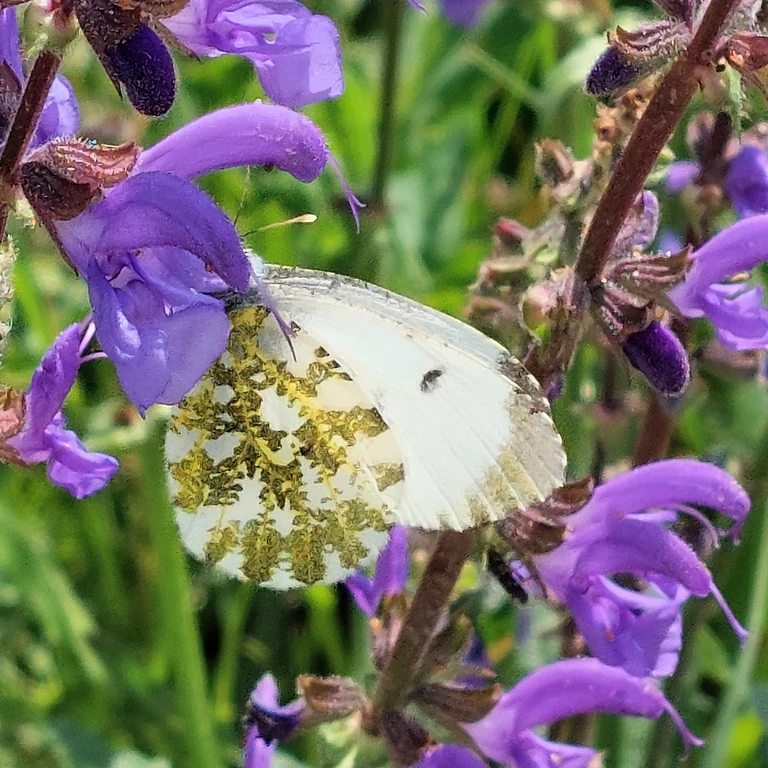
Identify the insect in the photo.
Anthocharis cardamines
